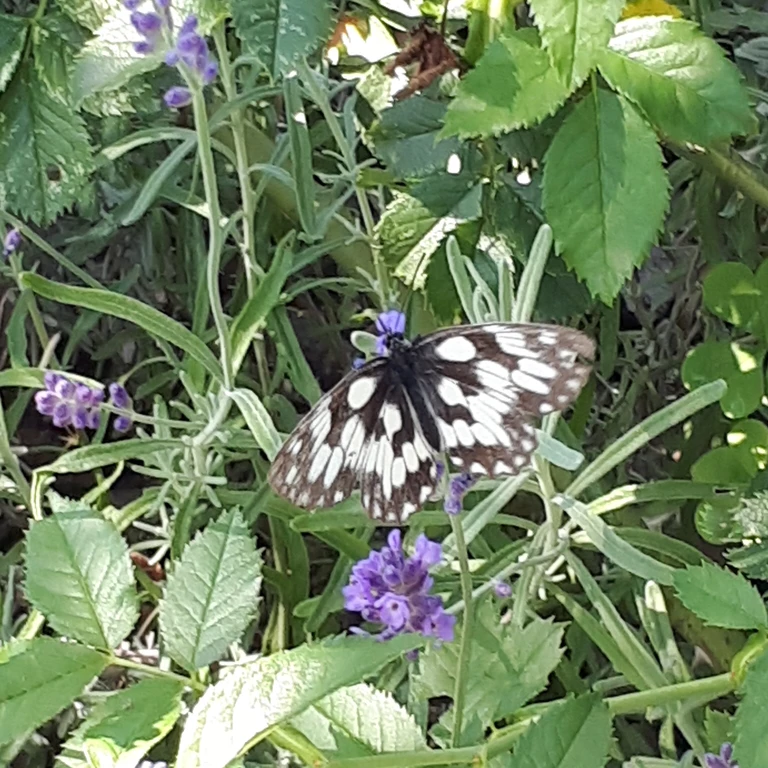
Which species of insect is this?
Melanargia galathea
